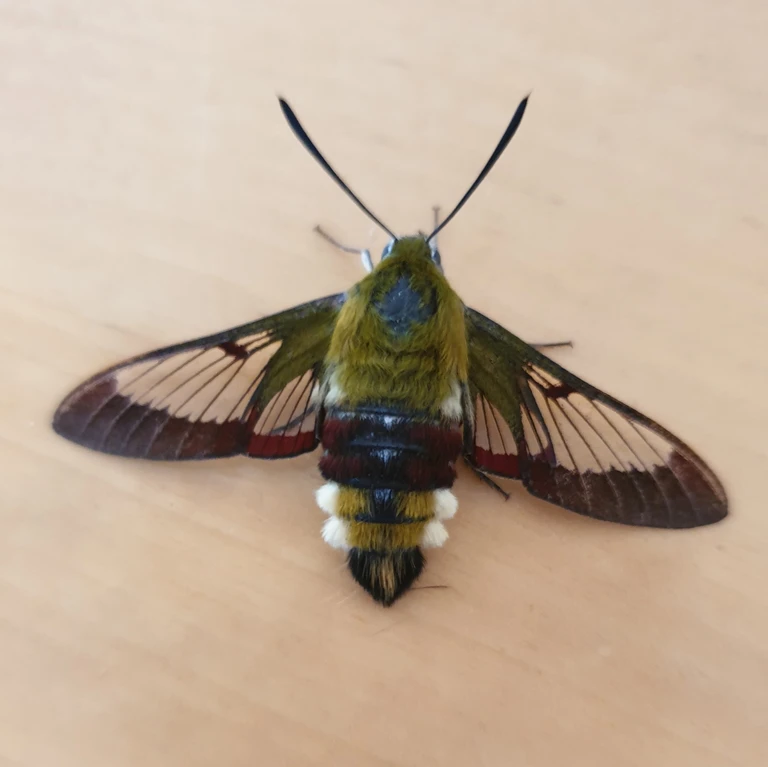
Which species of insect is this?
Hemaris fuciformis
